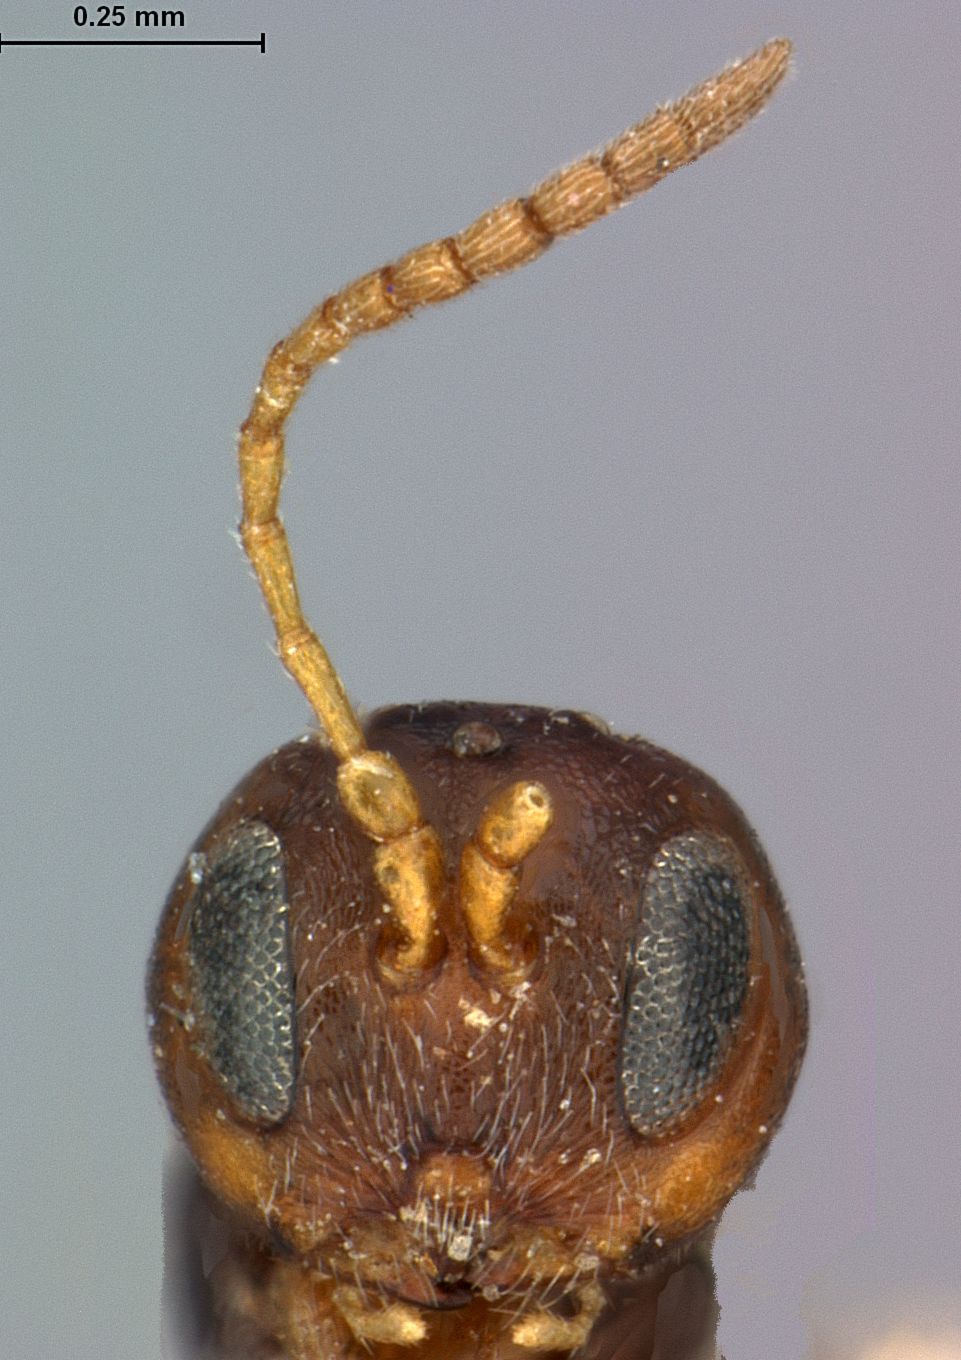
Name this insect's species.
Callirhytis ceropteroides
